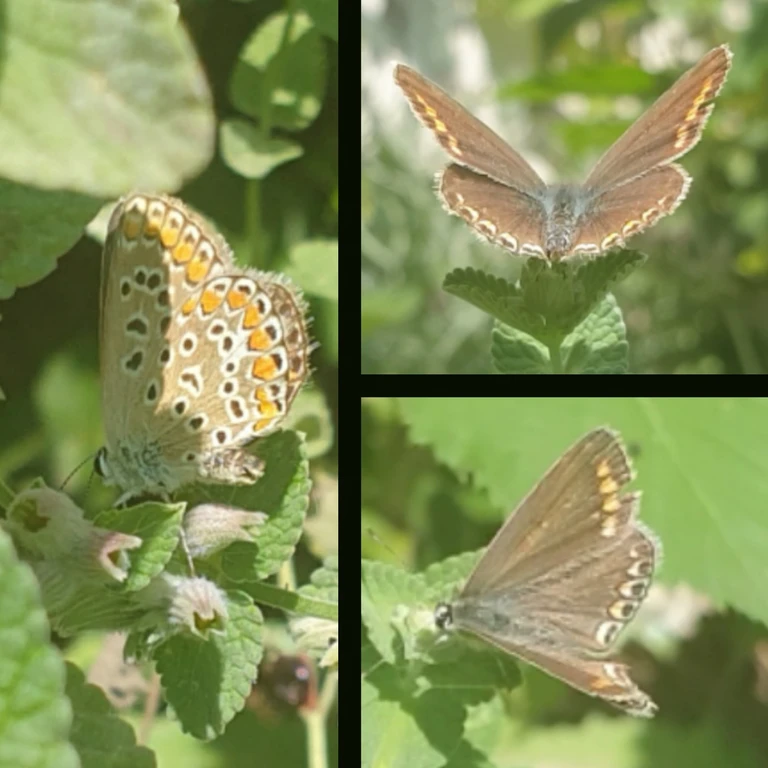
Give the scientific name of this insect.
Polyommatus icarus
